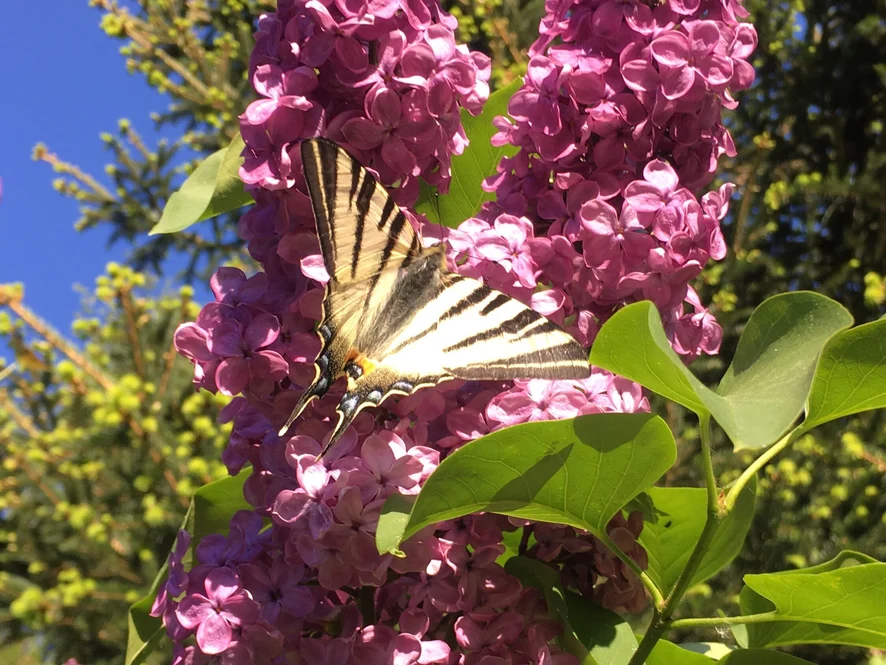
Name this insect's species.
Iphiclides podalirius
